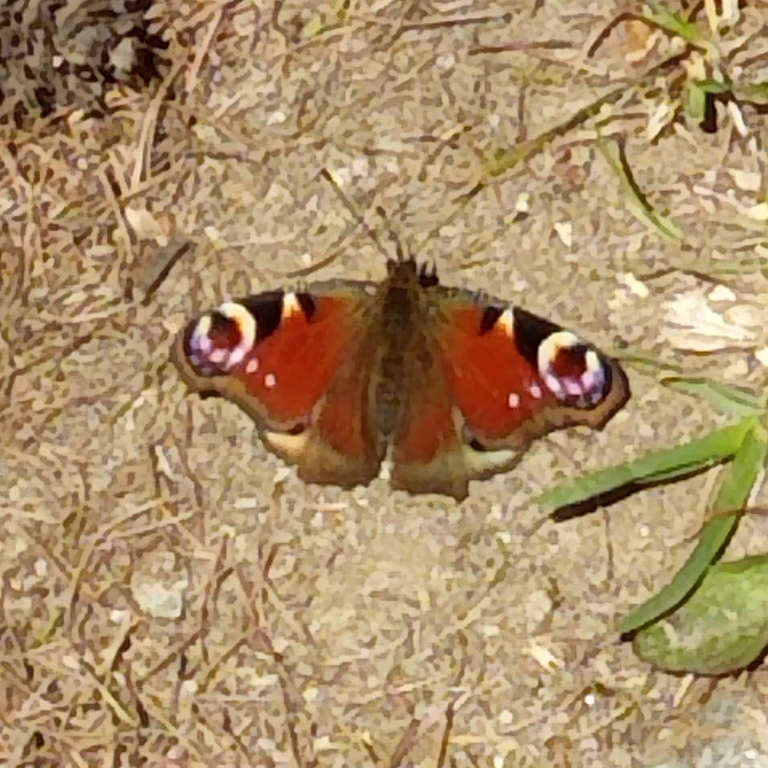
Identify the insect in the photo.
Aglais io
